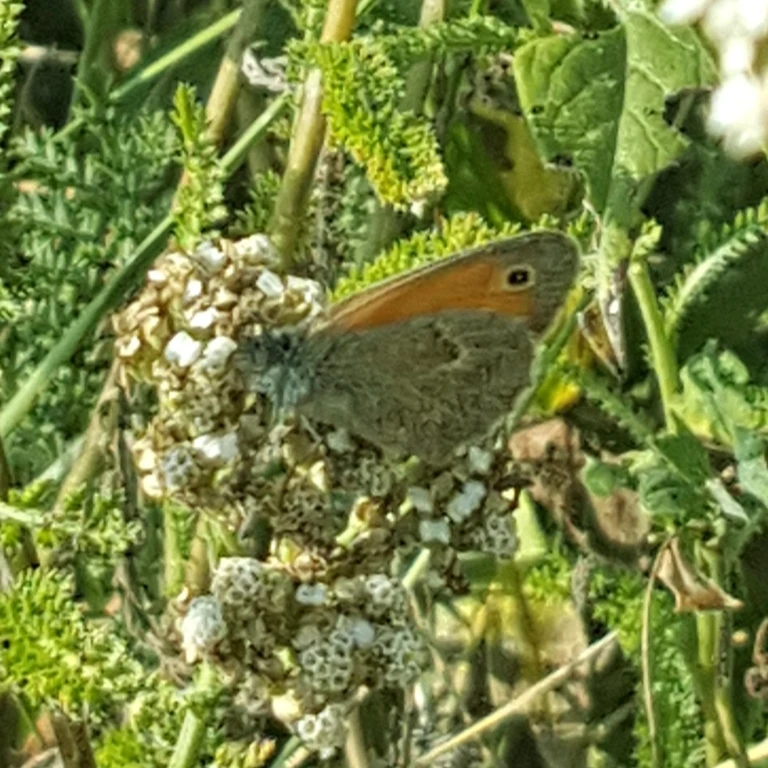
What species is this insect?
Coenonympha pamphilus
